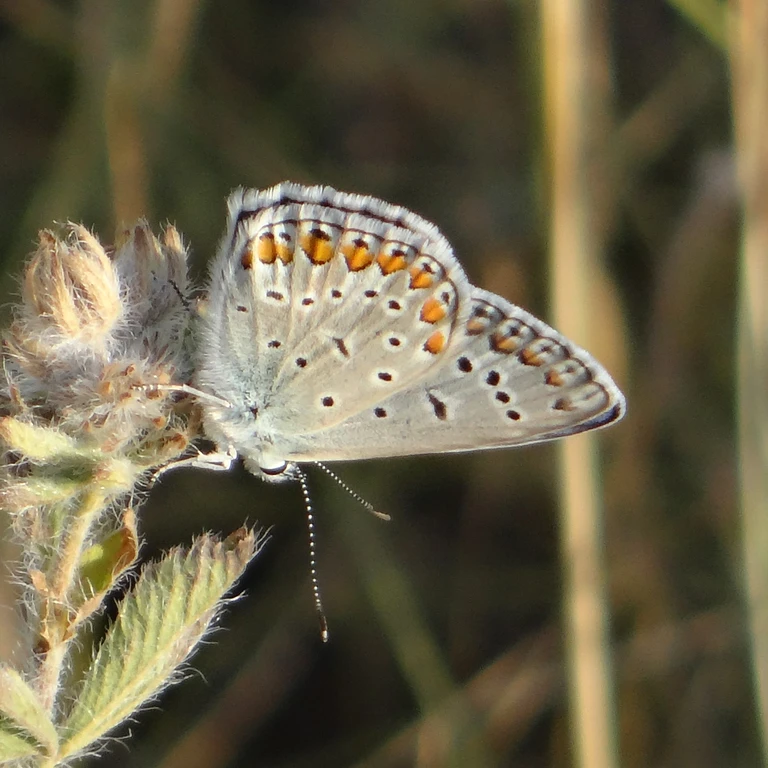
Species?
Polyommatus icarus
